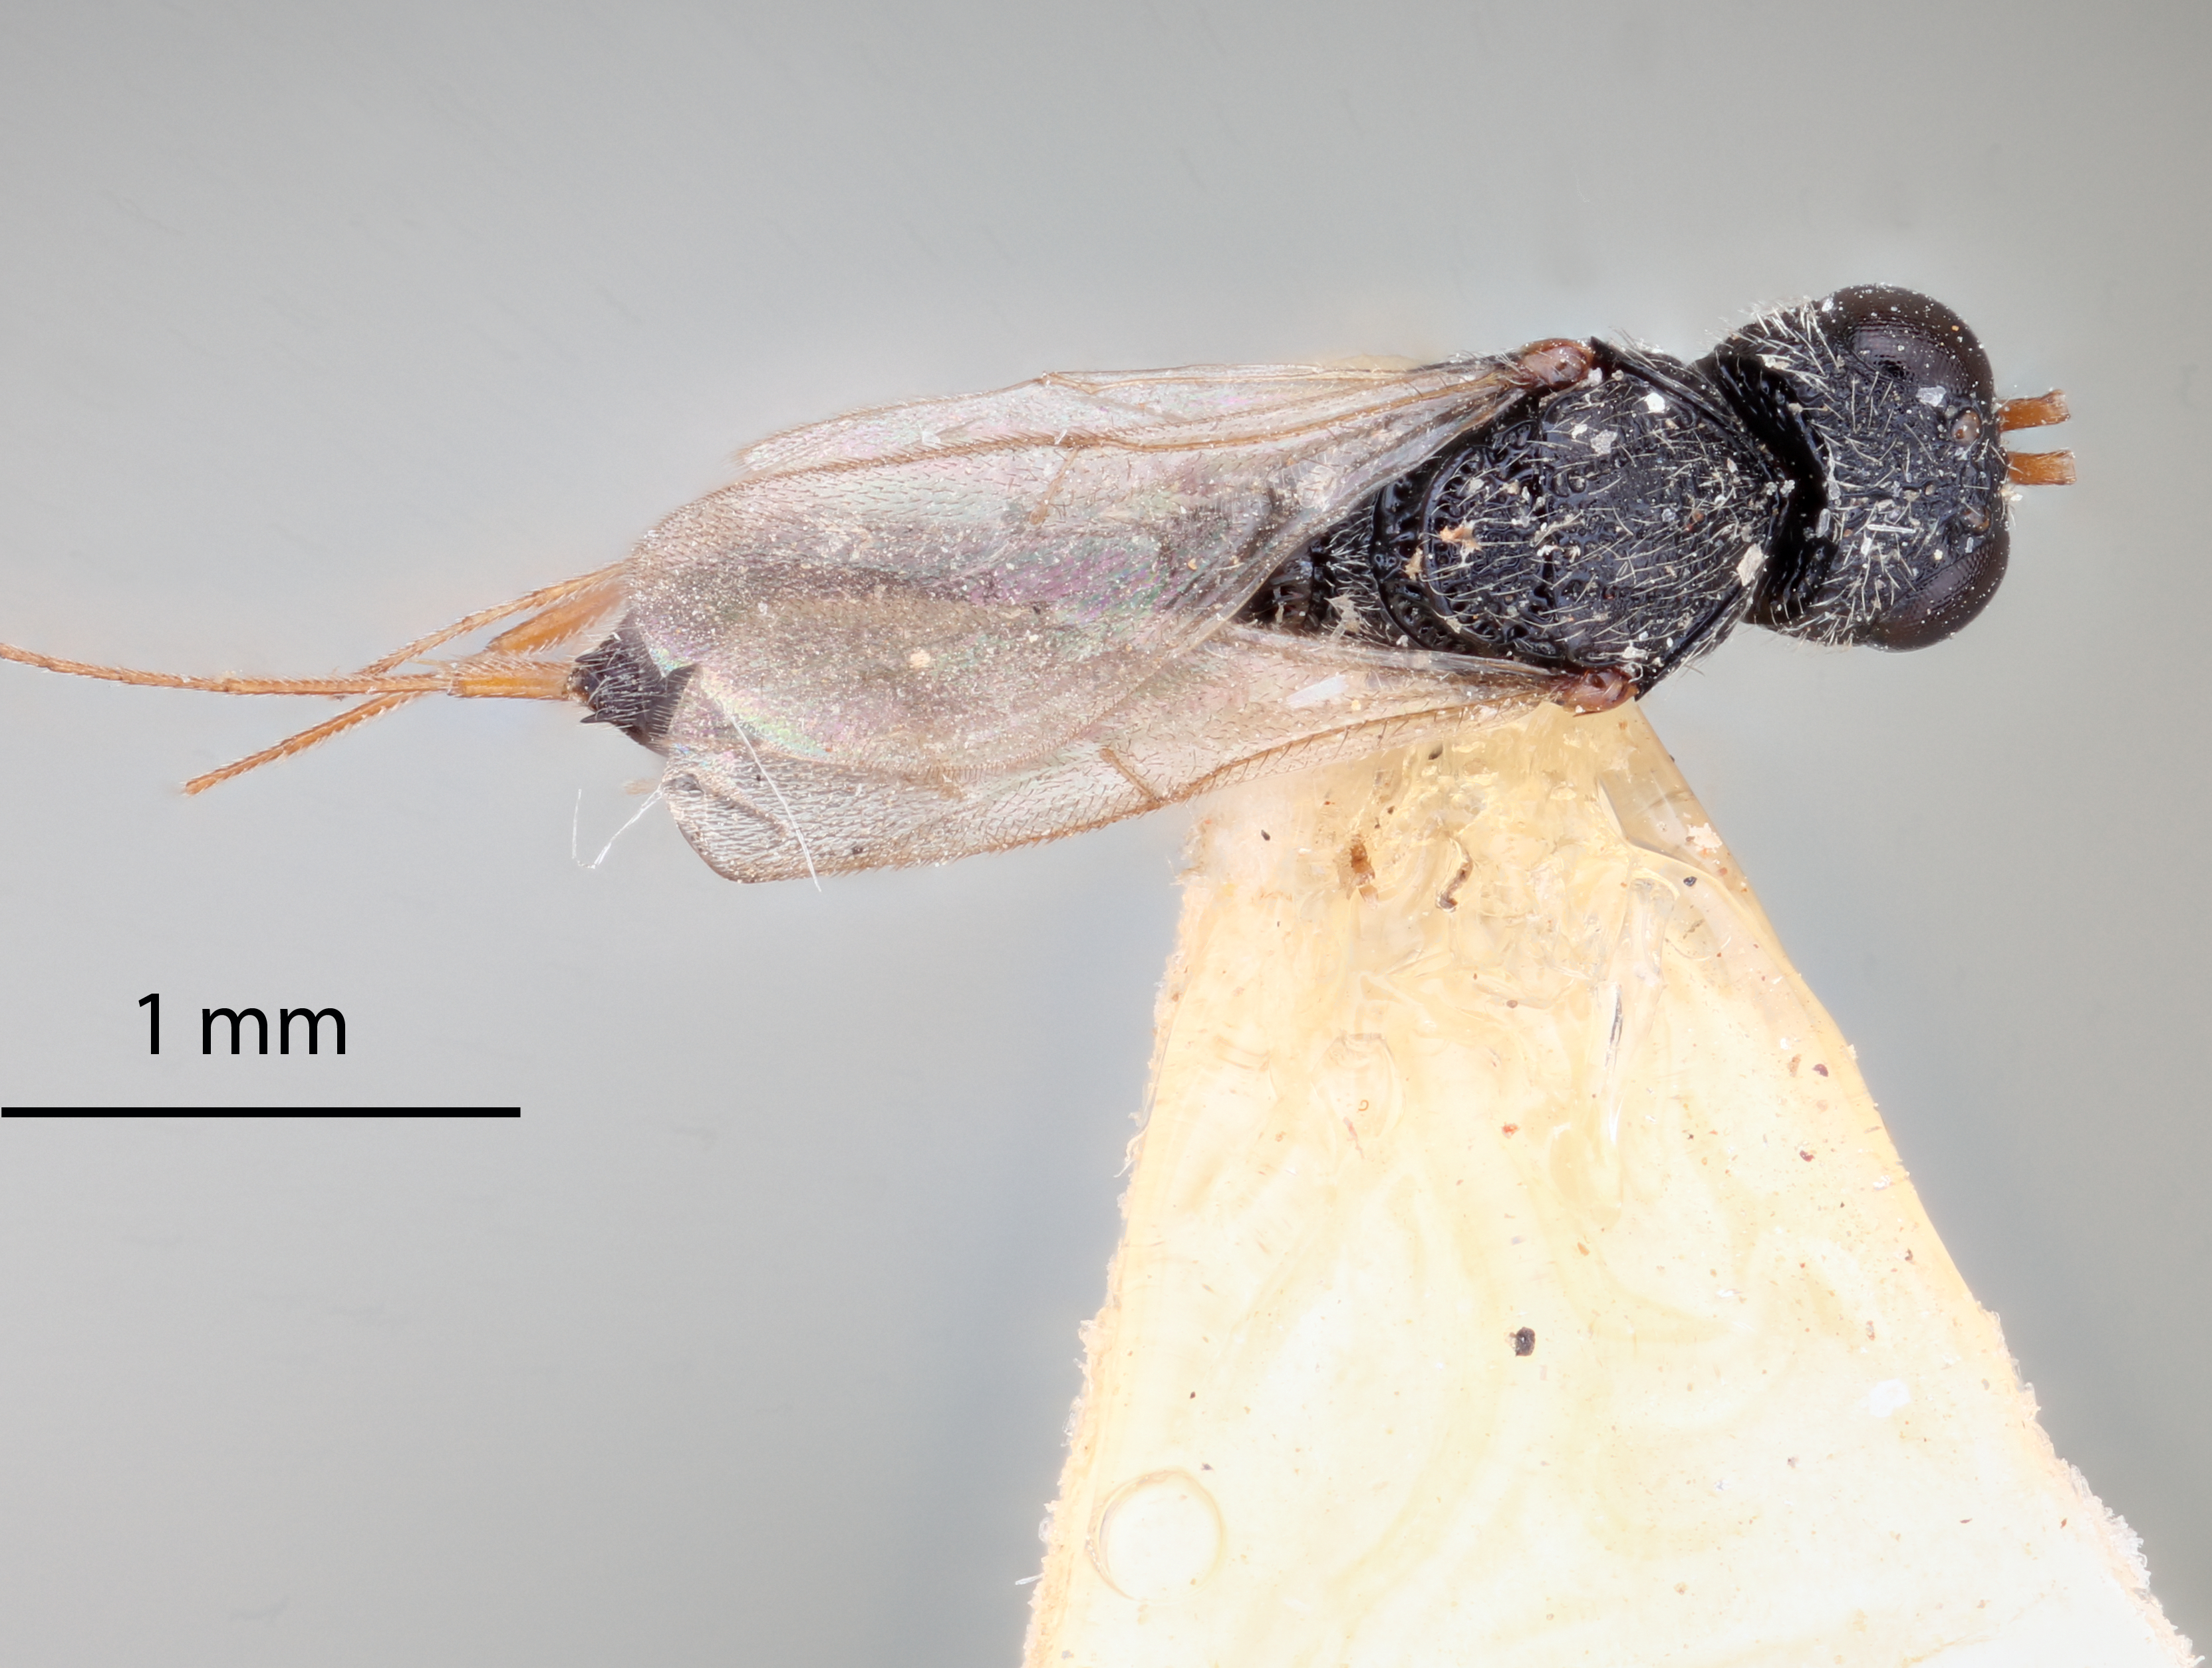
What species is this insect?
Baryconus bispinosus
